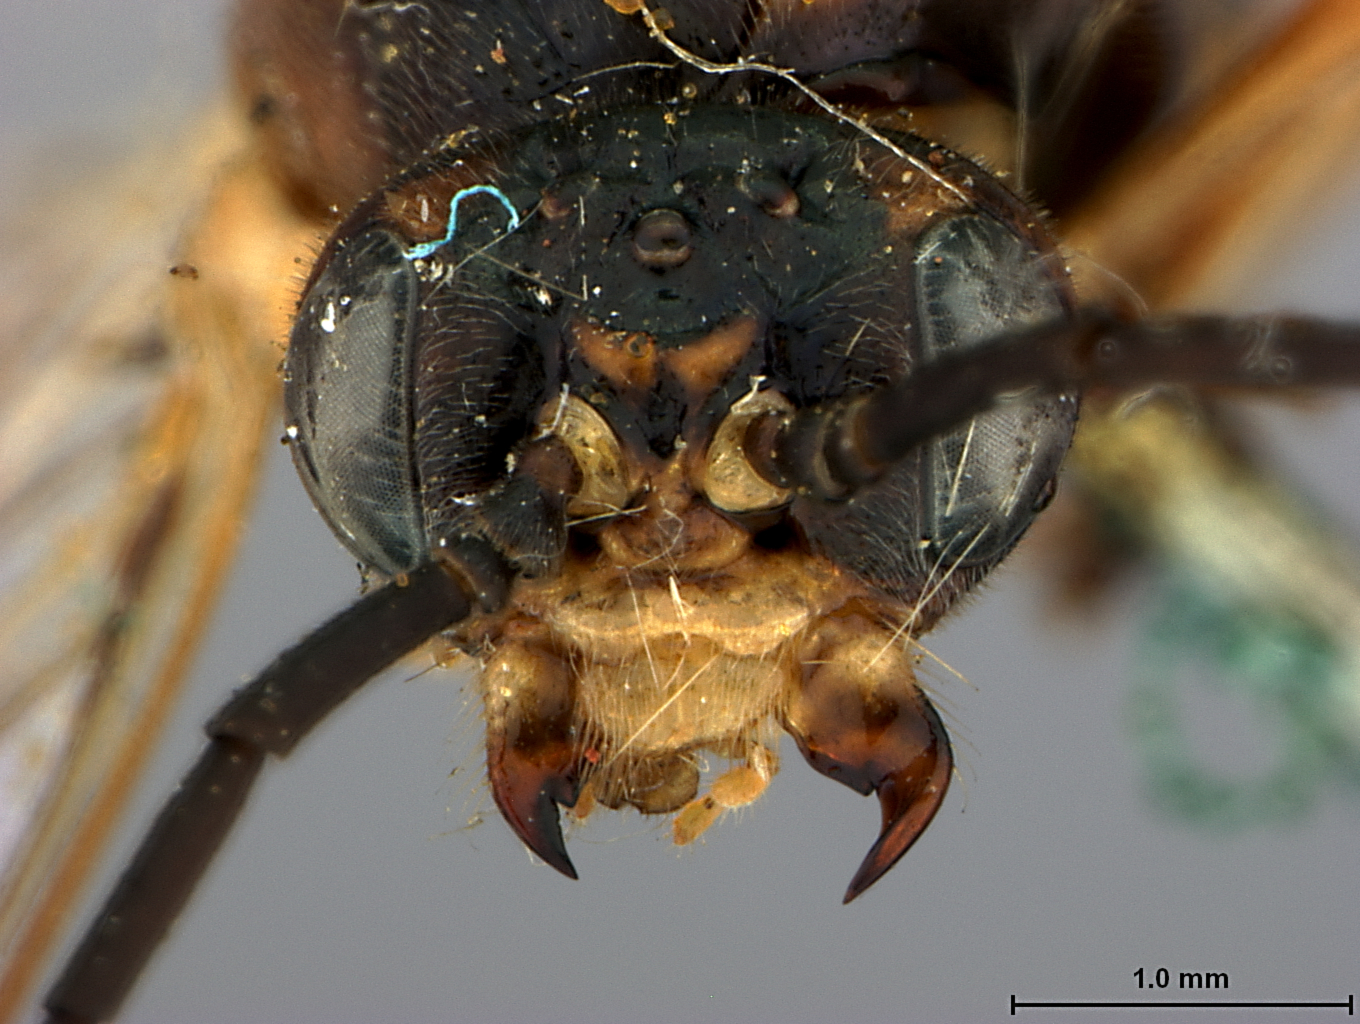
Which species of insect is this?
Pteronus hudsonii
